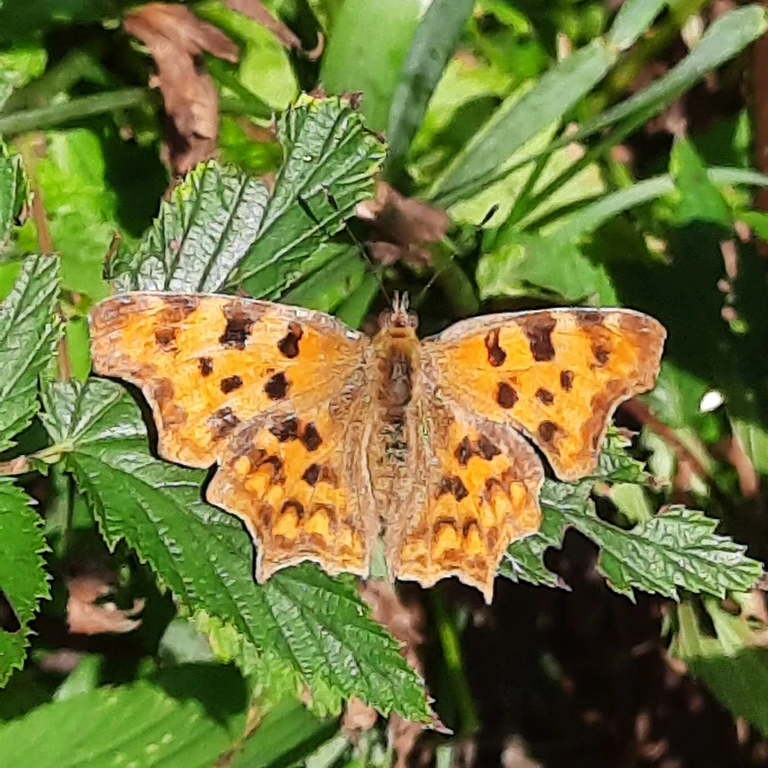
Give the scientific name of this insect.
Polygonia c-album
